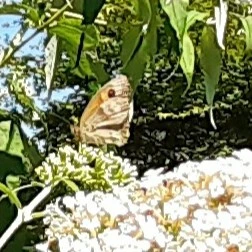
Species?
Maniola jurtina
